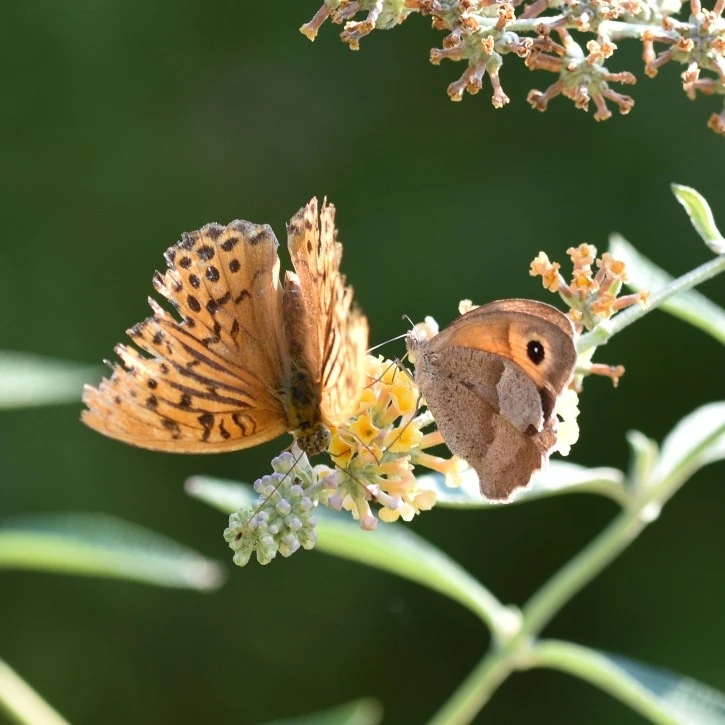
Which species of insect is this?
Maniola jurtina
